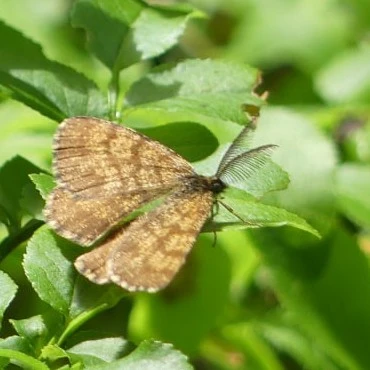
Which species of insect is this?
Ematurga atomaria
